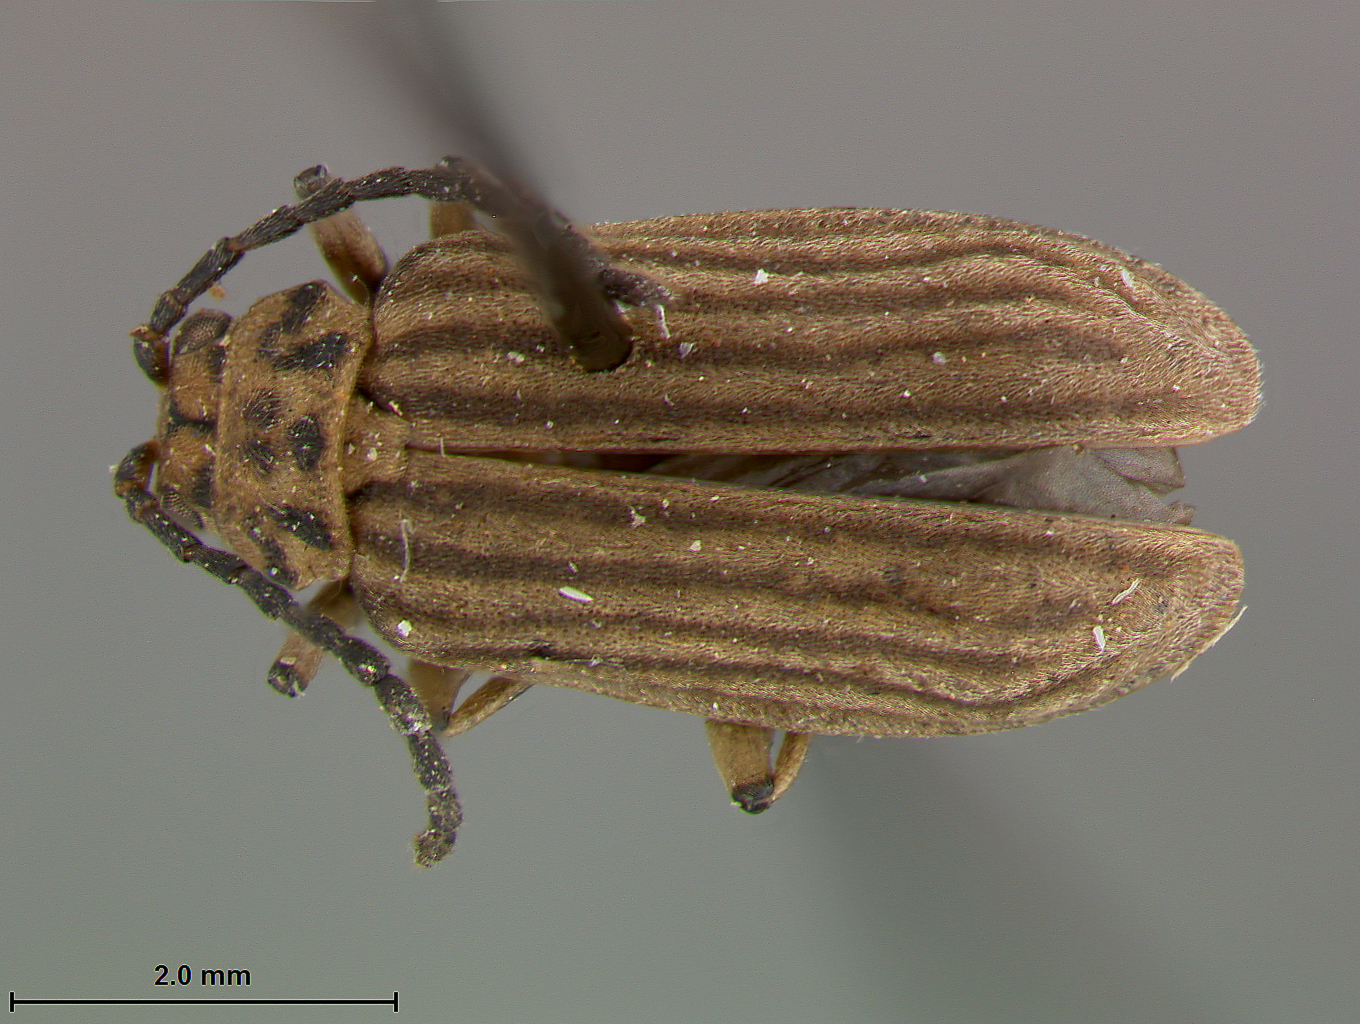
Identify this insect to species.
Galerucella maculipes
